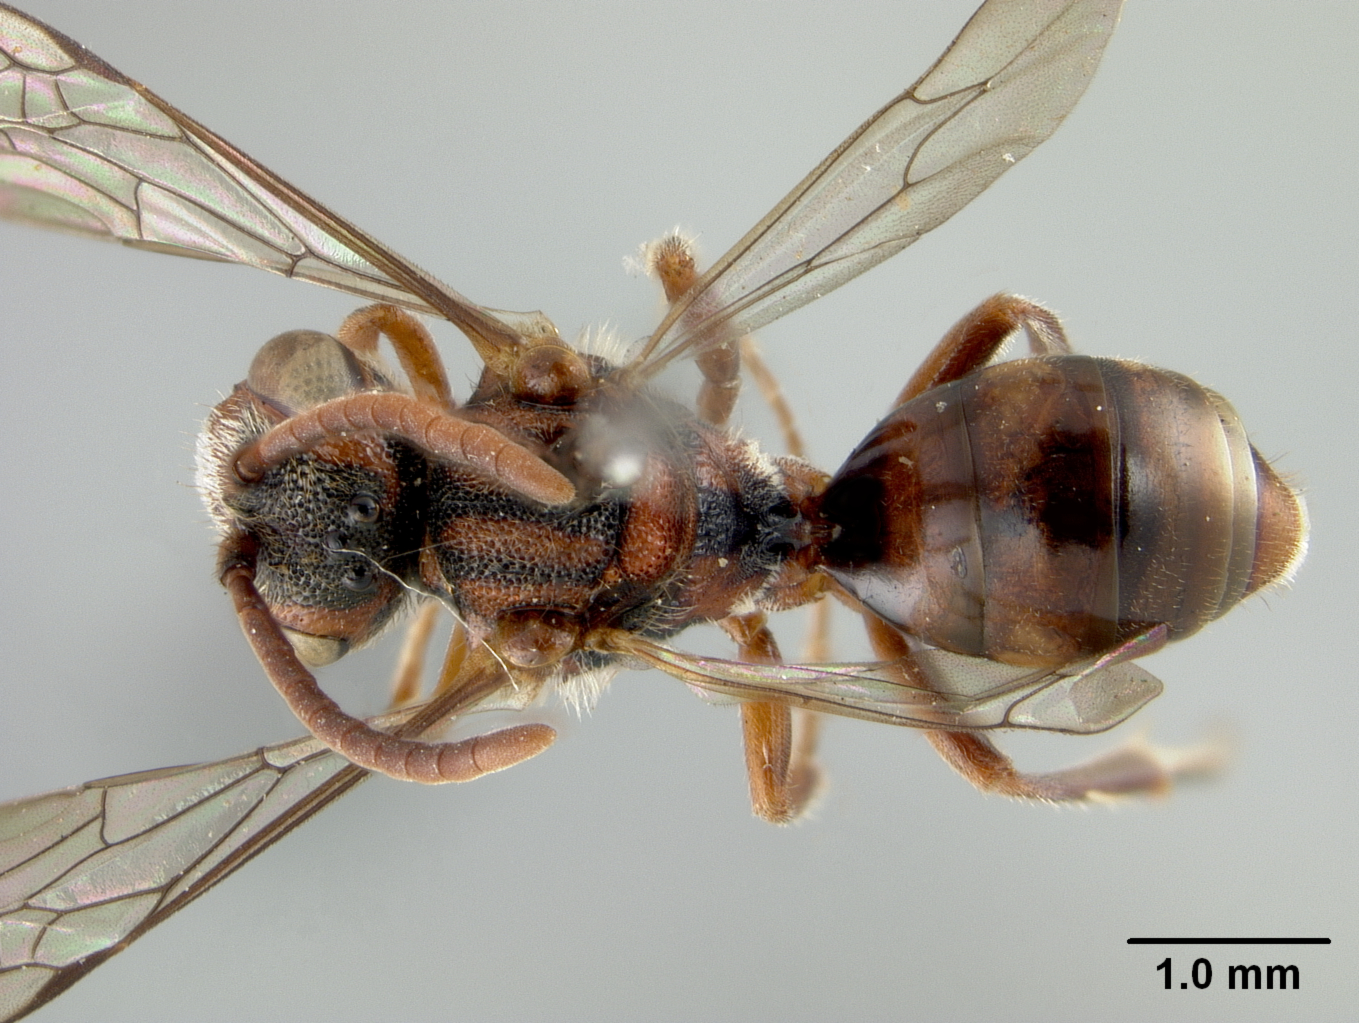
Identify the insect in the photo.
Nomada flavogutta
